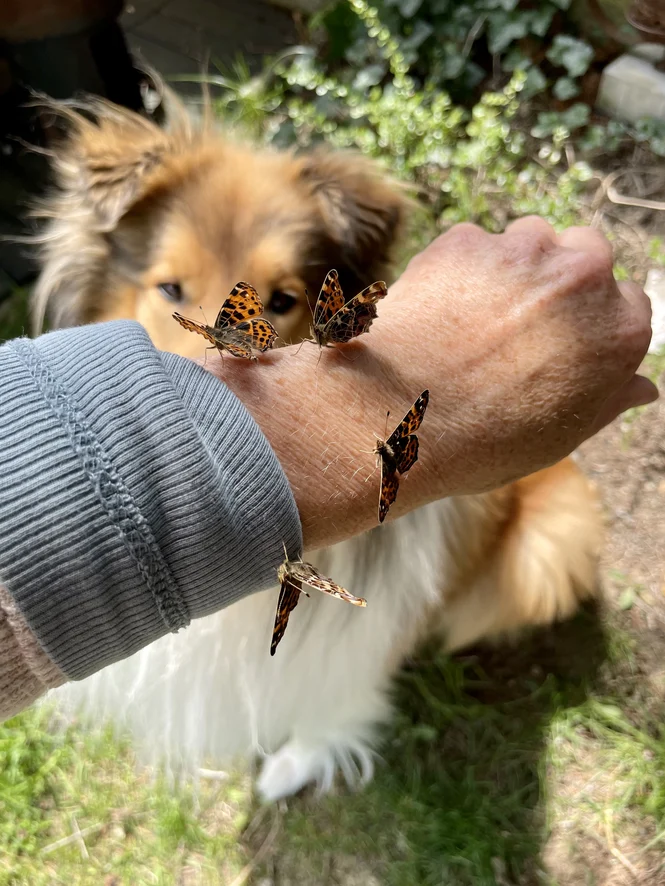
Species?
Araschnia levana
